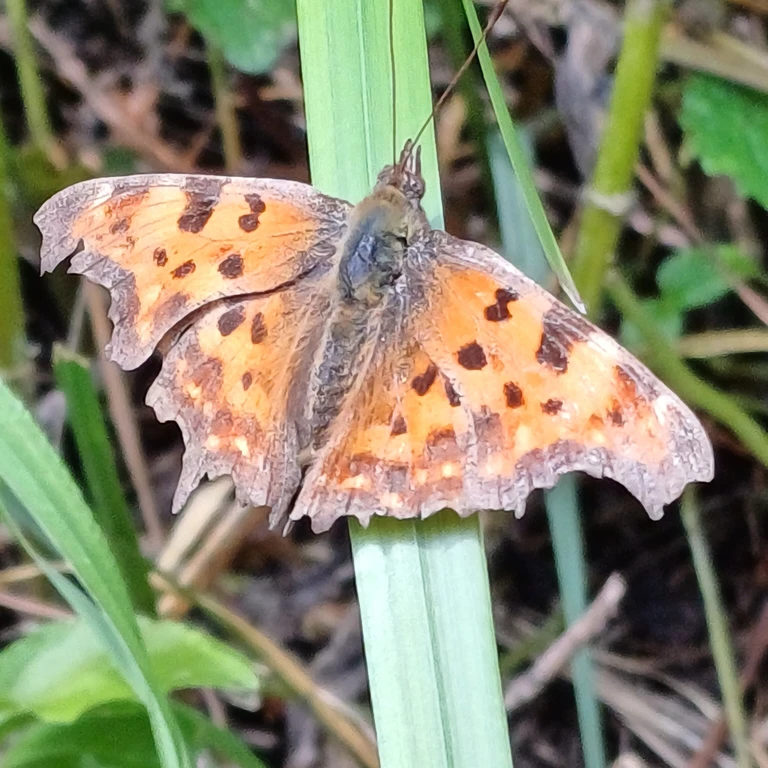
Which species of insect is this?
Polygonia c-album
